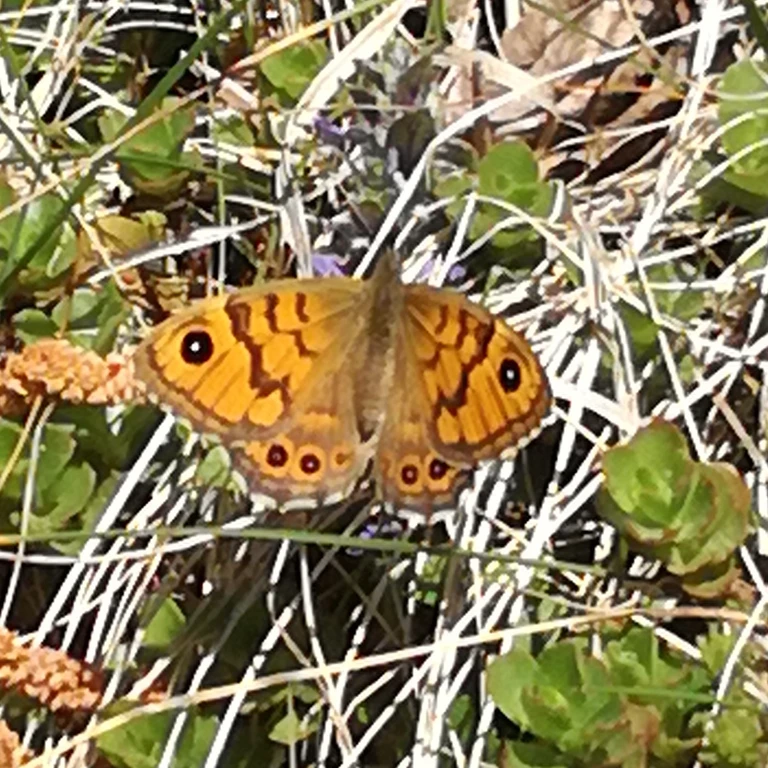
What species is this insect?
Lasiommata megera (also Pararge megera)
